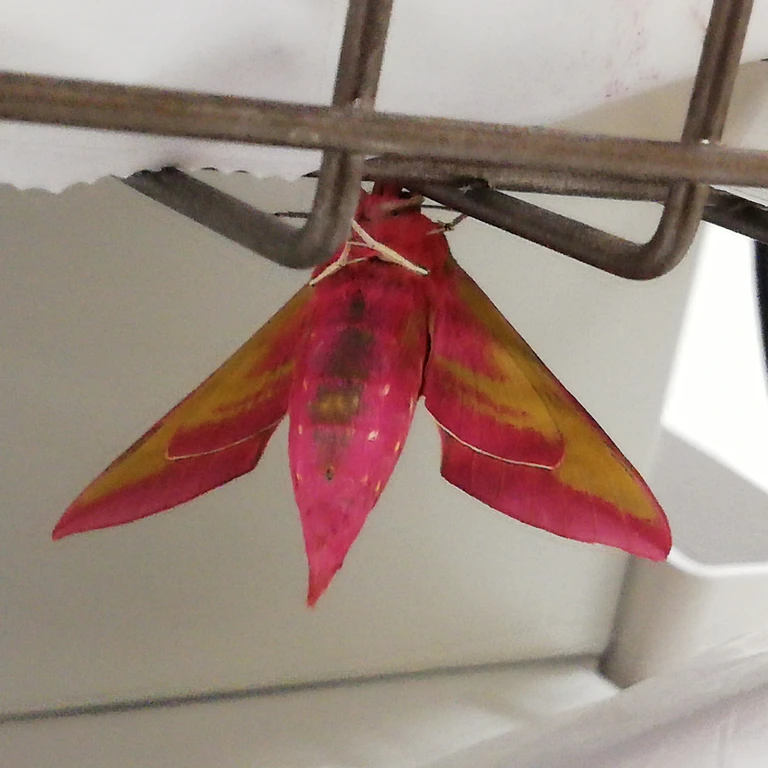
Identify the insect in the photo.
Deilephila elpenor
